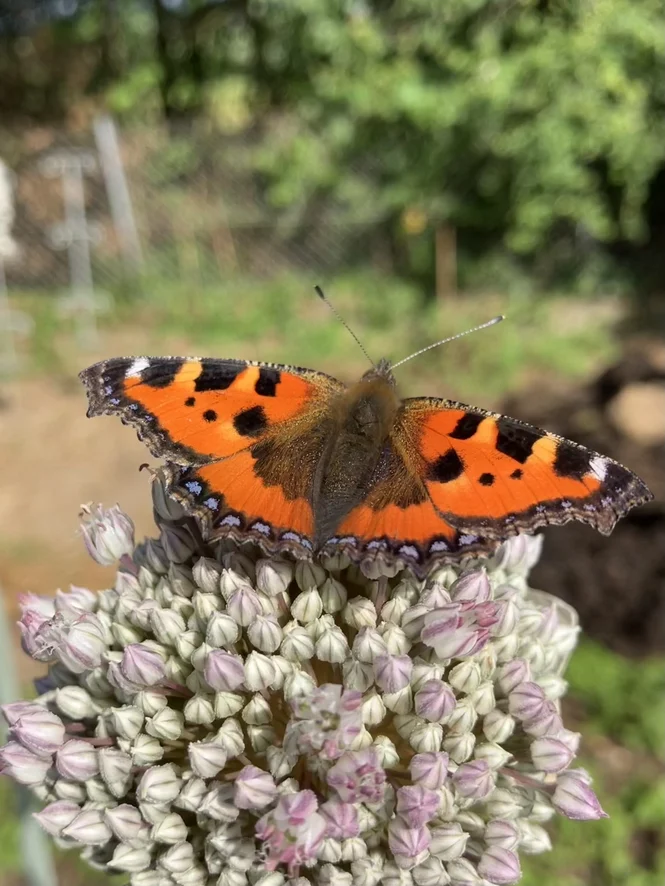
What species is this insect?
Aglais urticae
